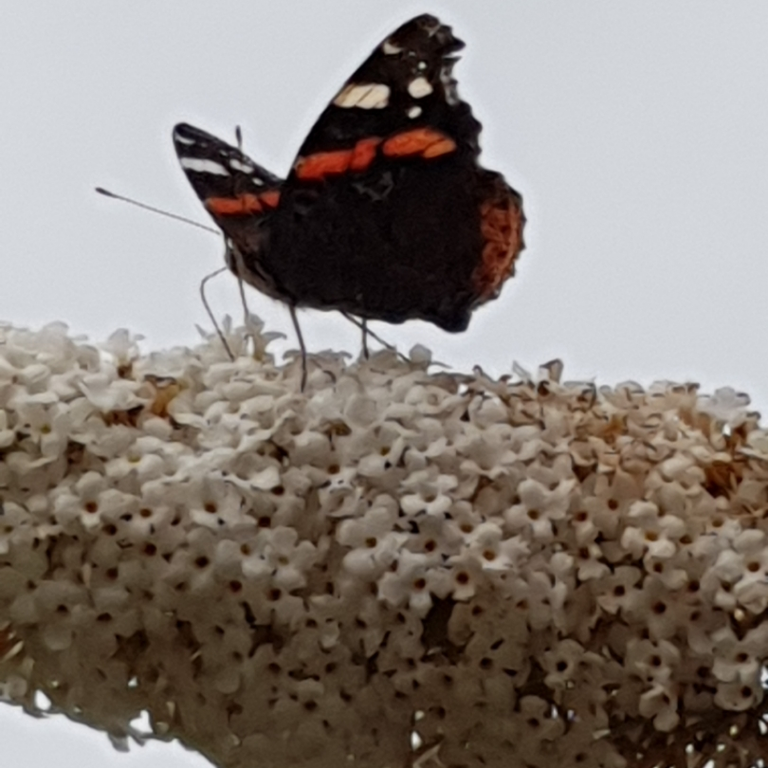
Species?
Vanessa atalanta
